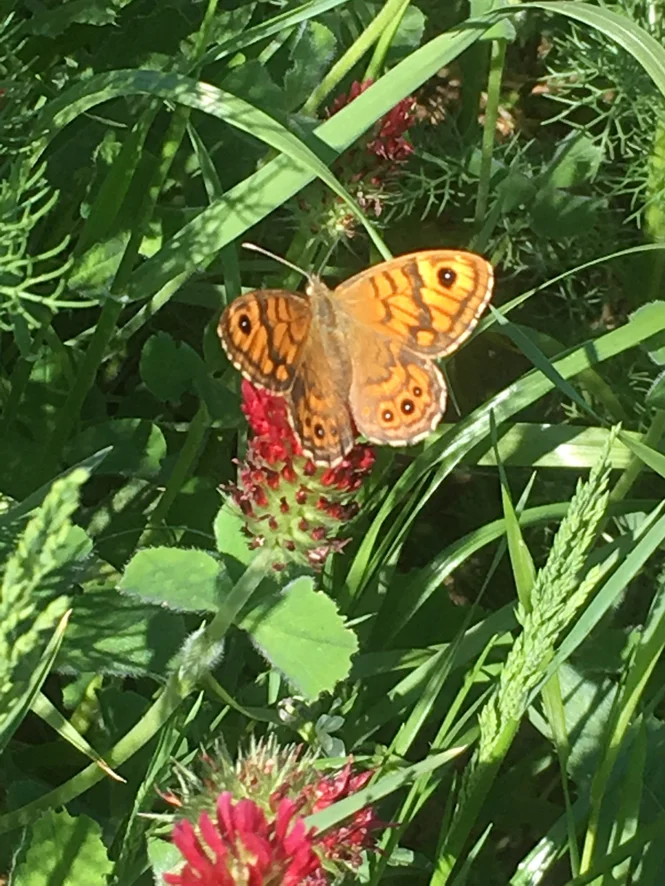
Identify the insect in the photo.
Lasiommata megera (also Pararge megera)
